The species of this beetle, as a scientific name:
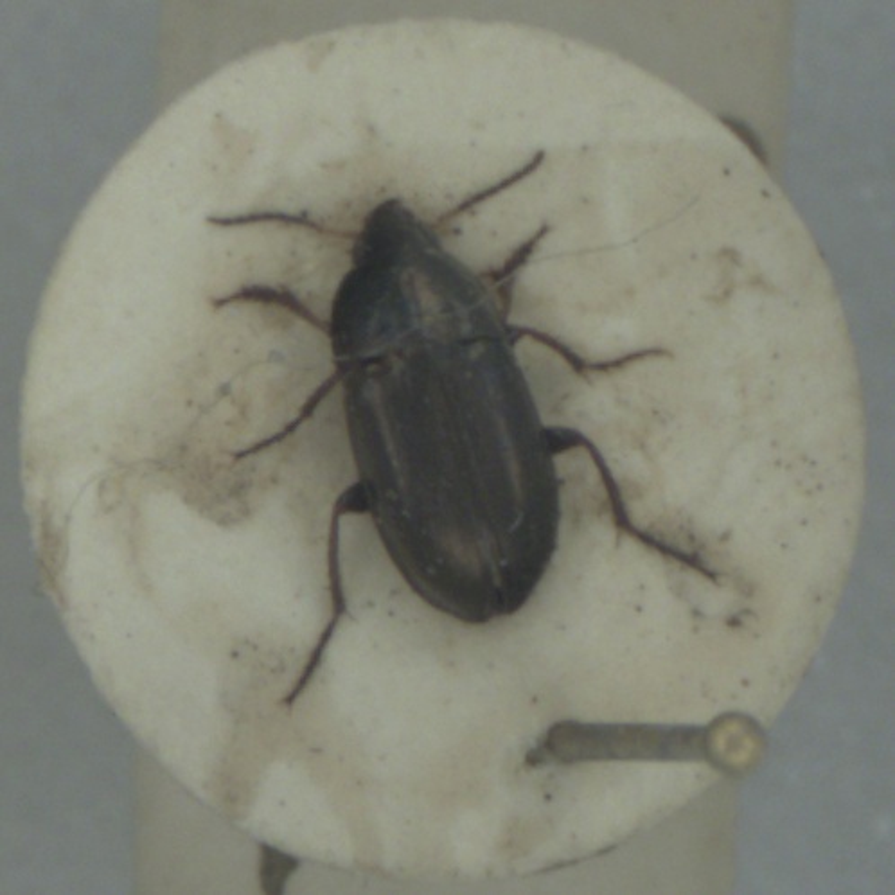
Amara aenea
